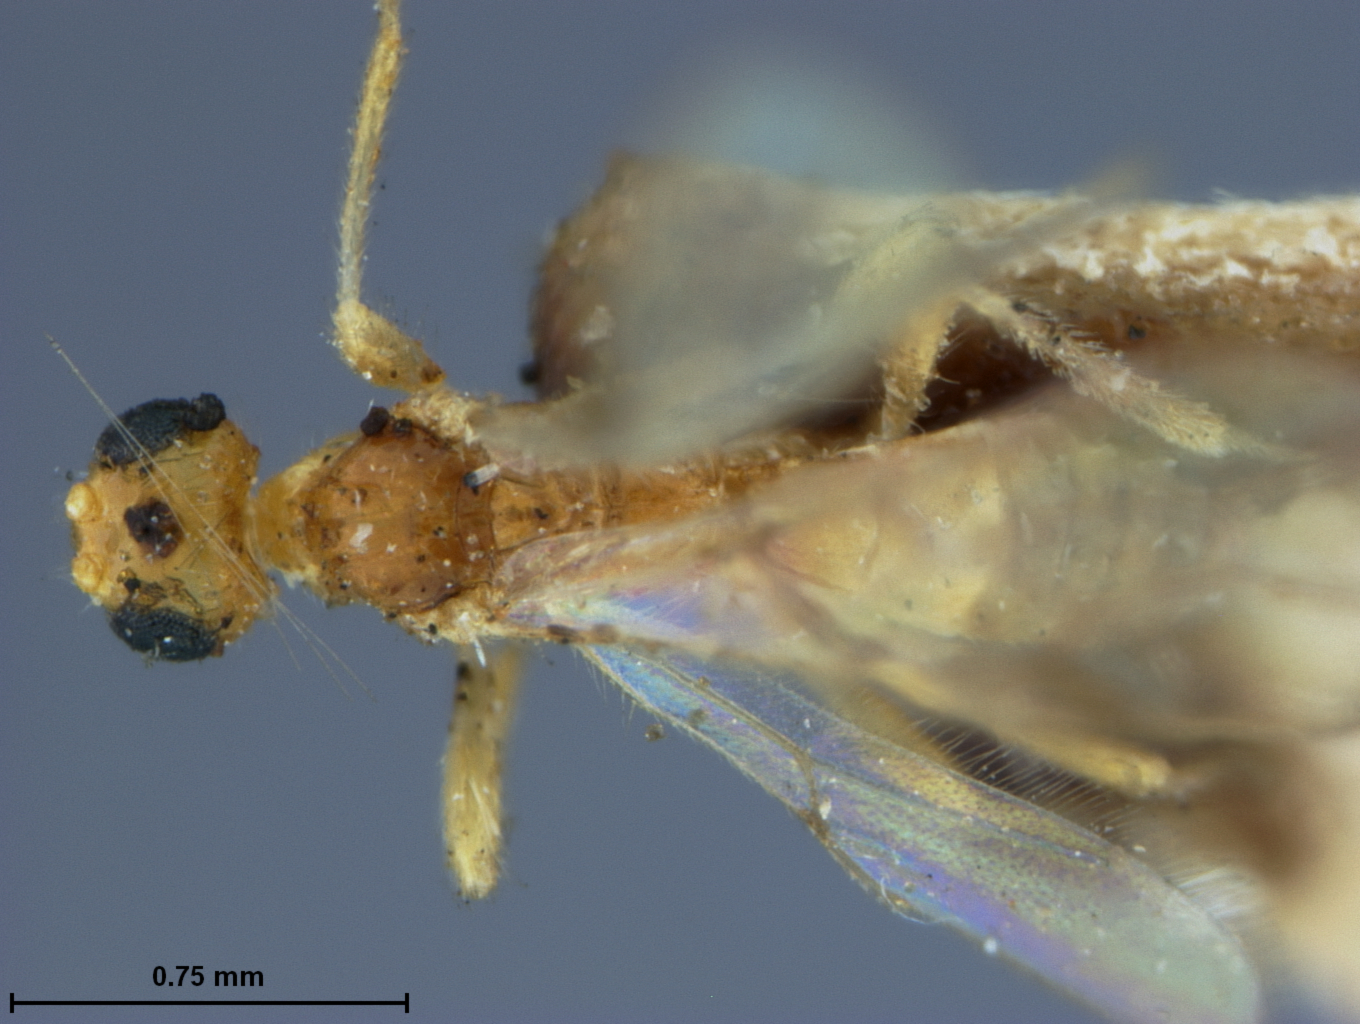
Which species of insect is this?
Bracon pomifoliellae
